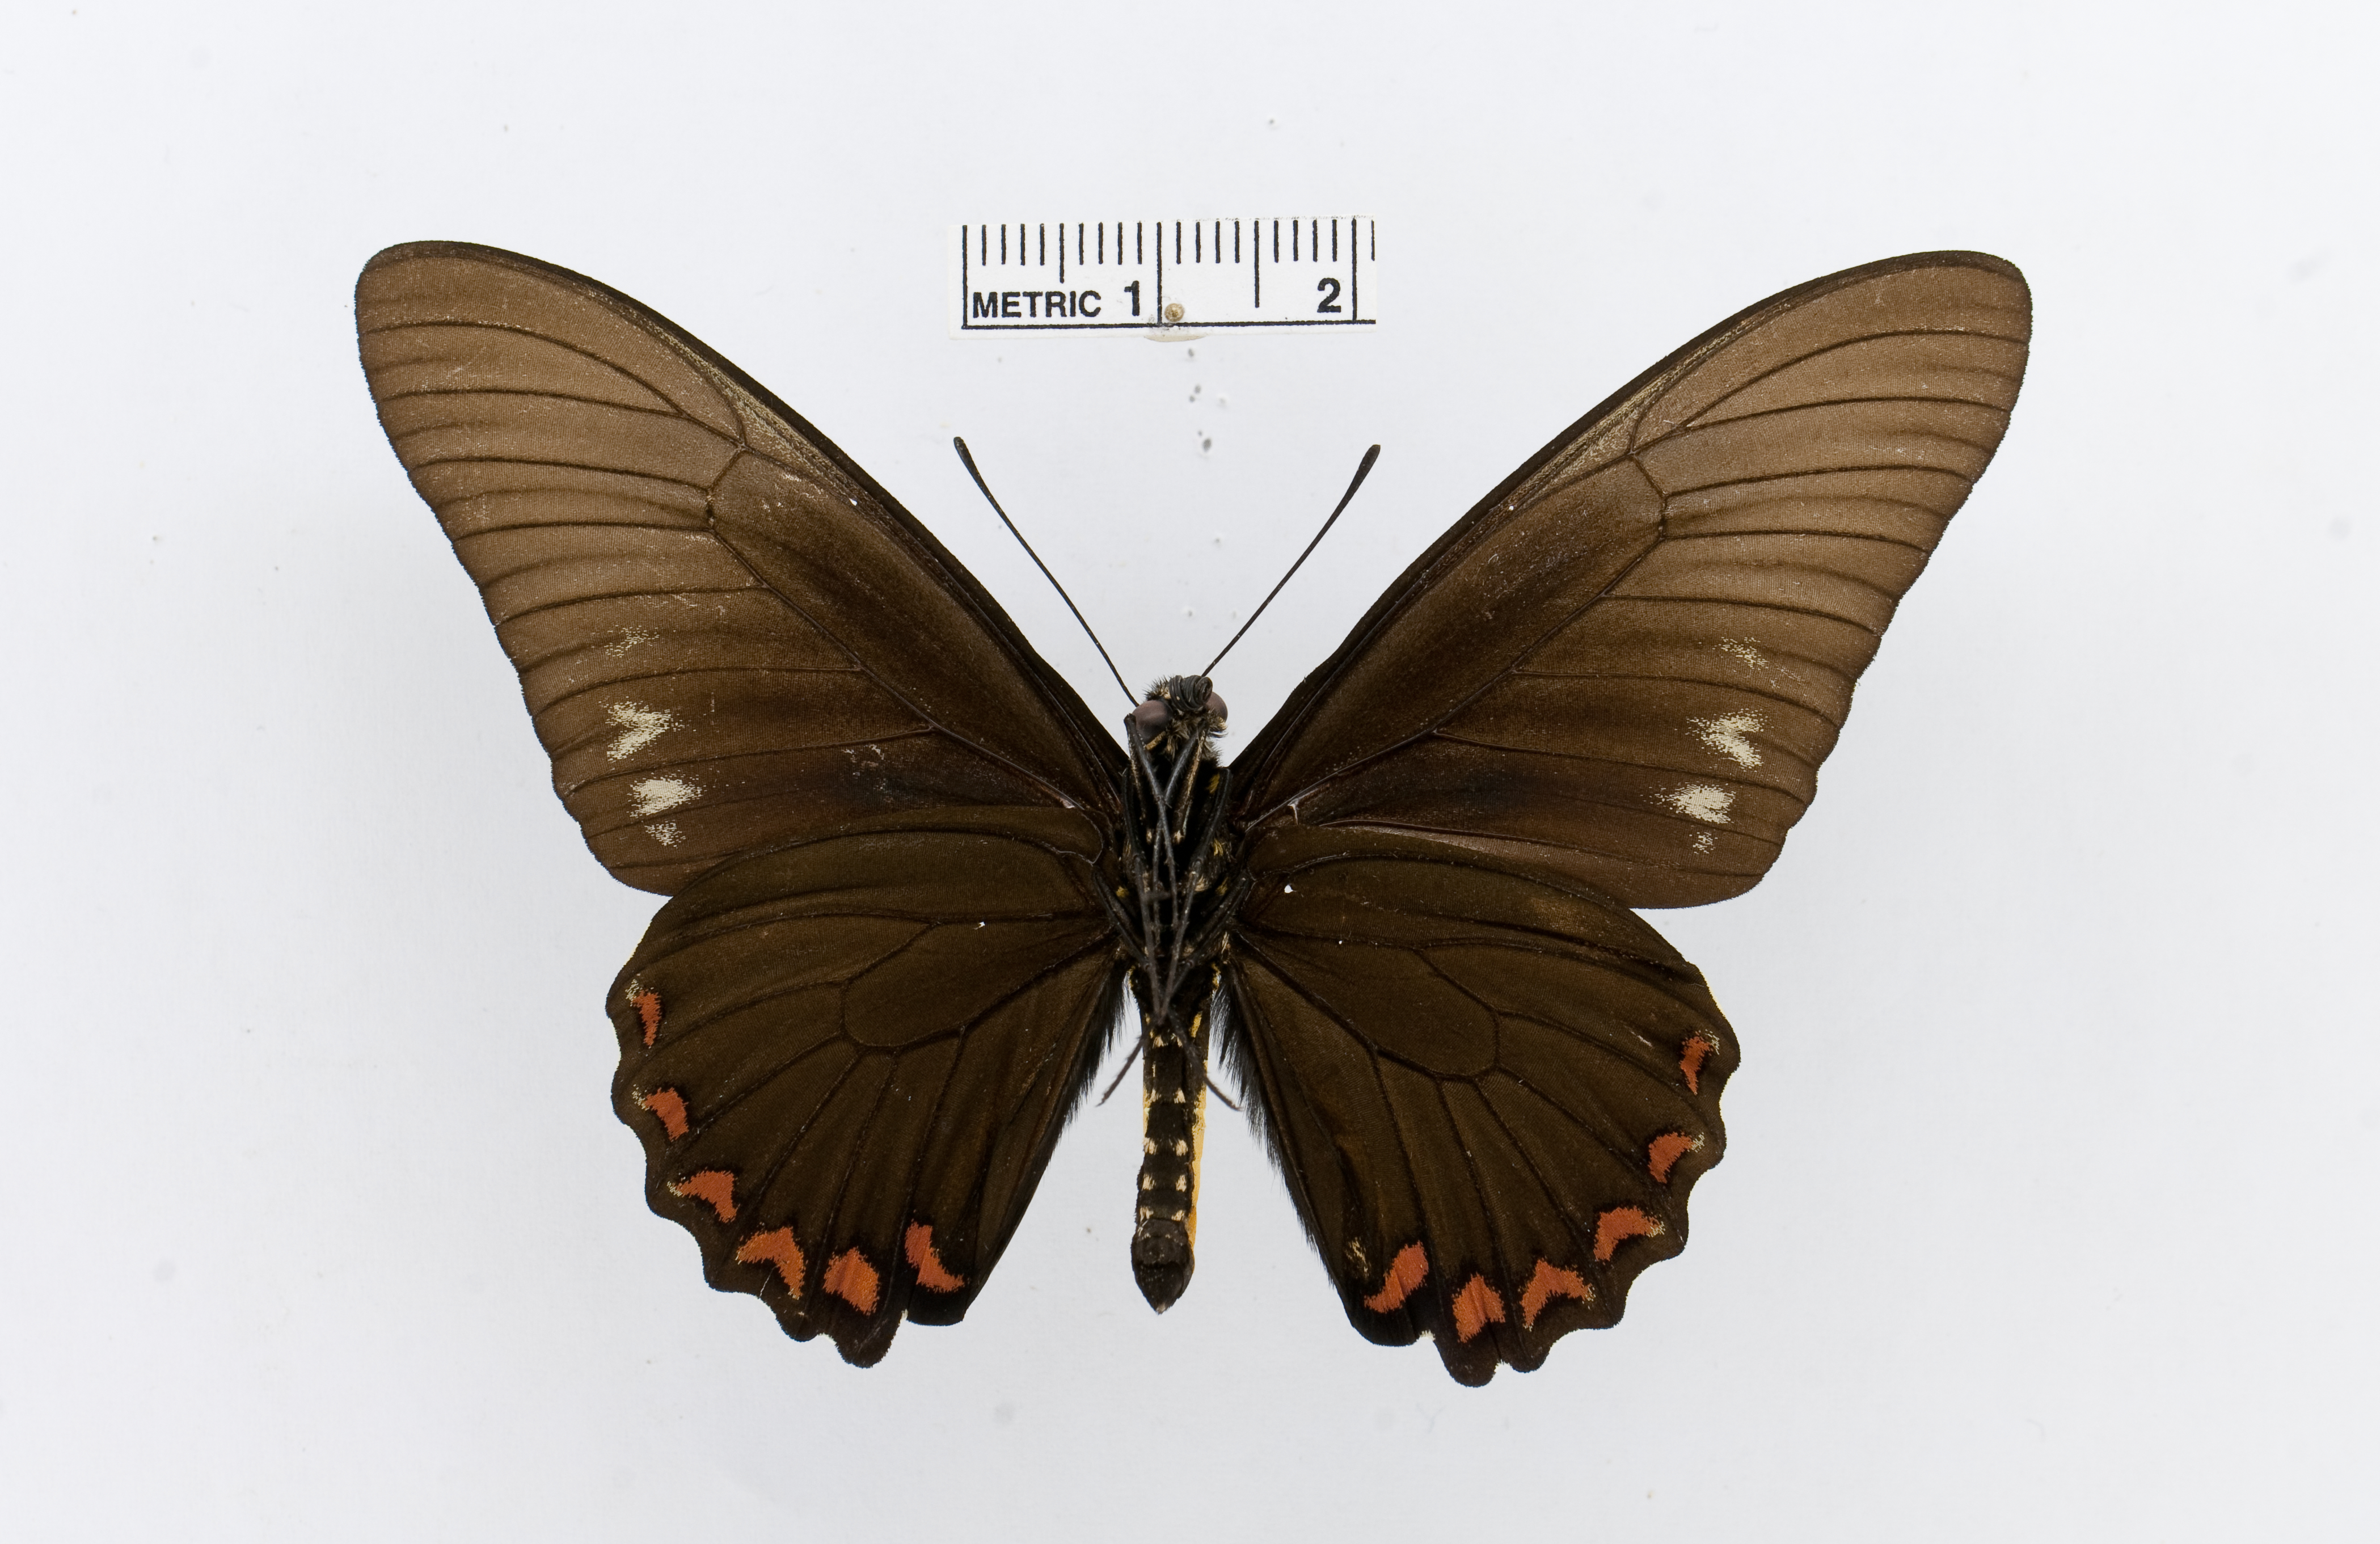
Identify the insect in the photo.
Battus lycidas
